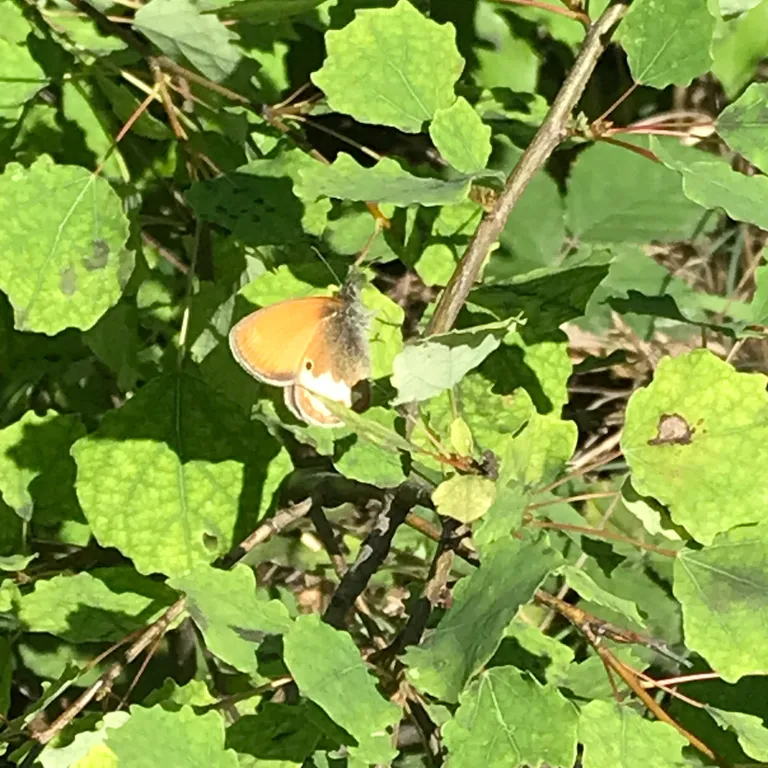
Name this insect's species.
Coenonympha arcania
